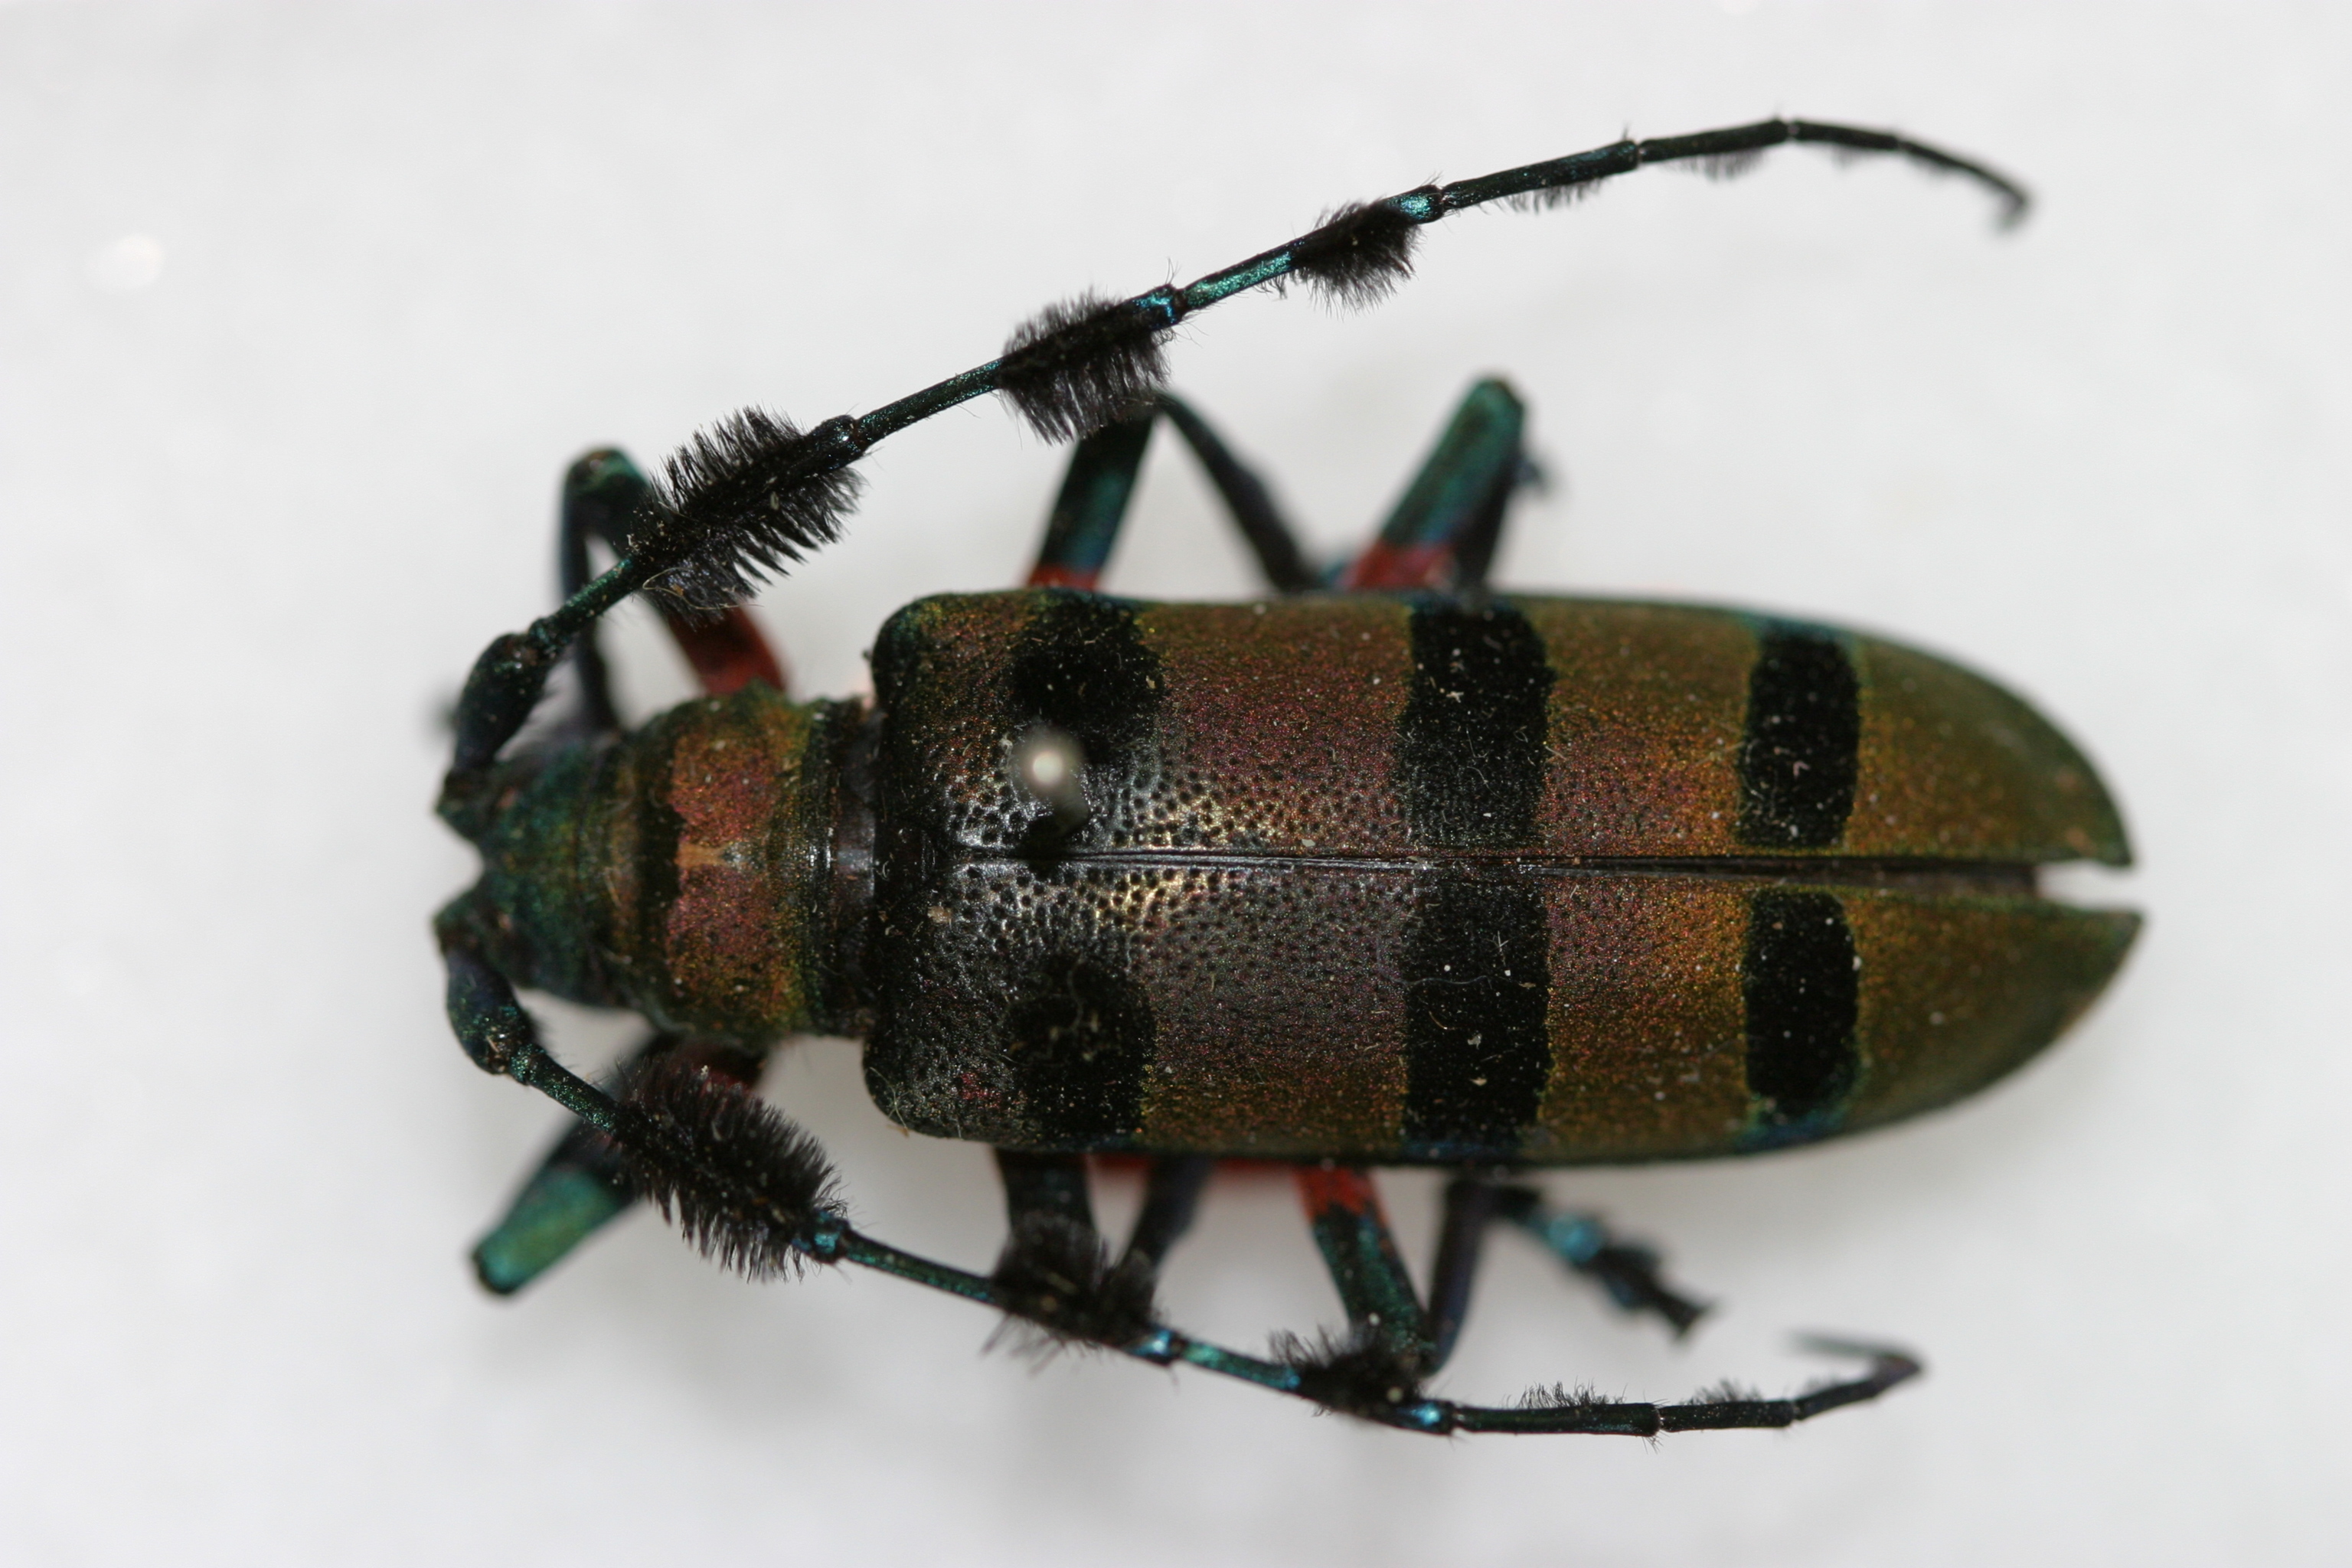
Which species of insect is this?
Diastocera wallichi
